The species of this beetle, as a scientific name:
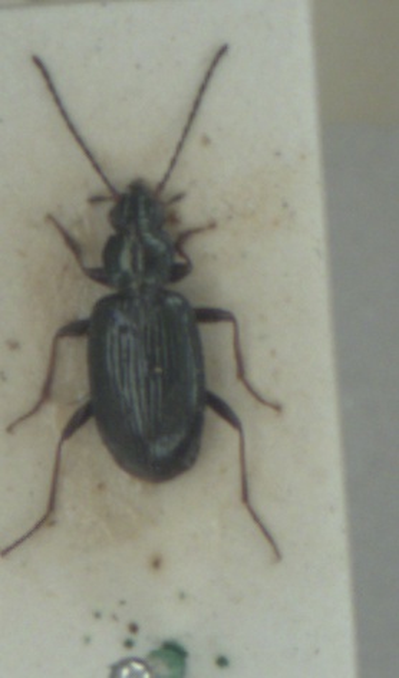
Bembidion tibiale
